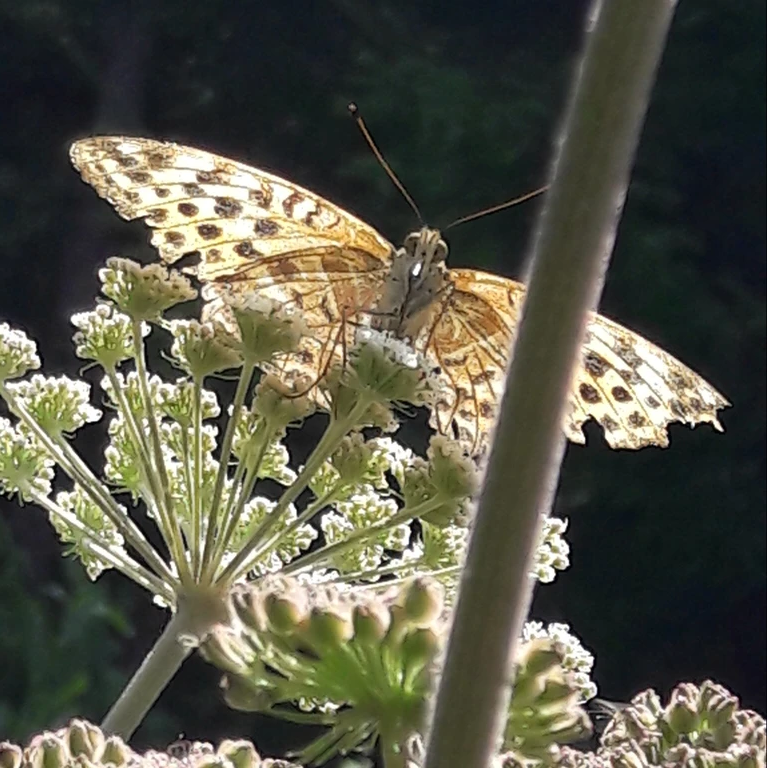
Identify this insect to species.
Argynnis paphia
